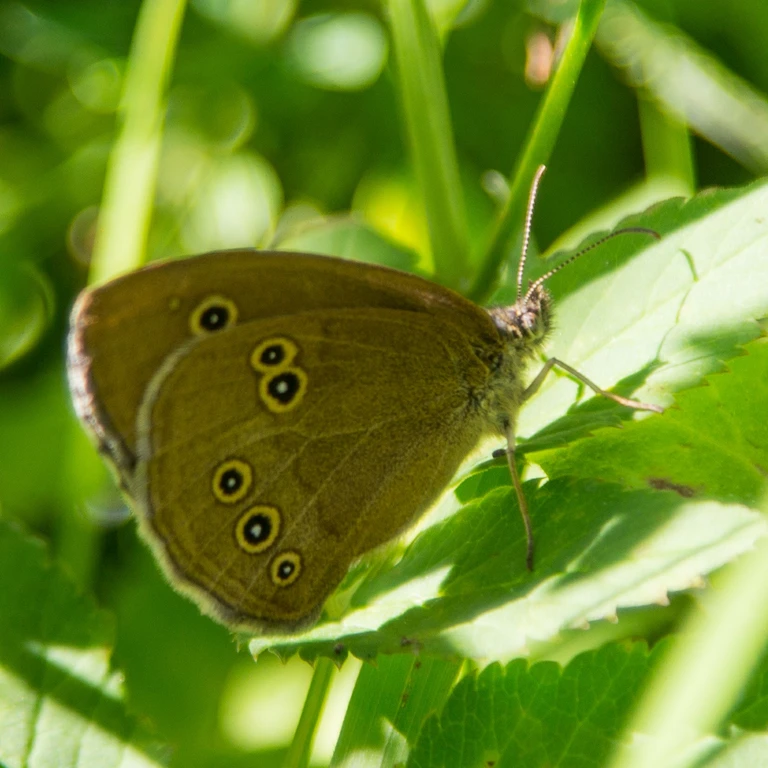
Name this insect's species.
Aphantopus hyperantus
